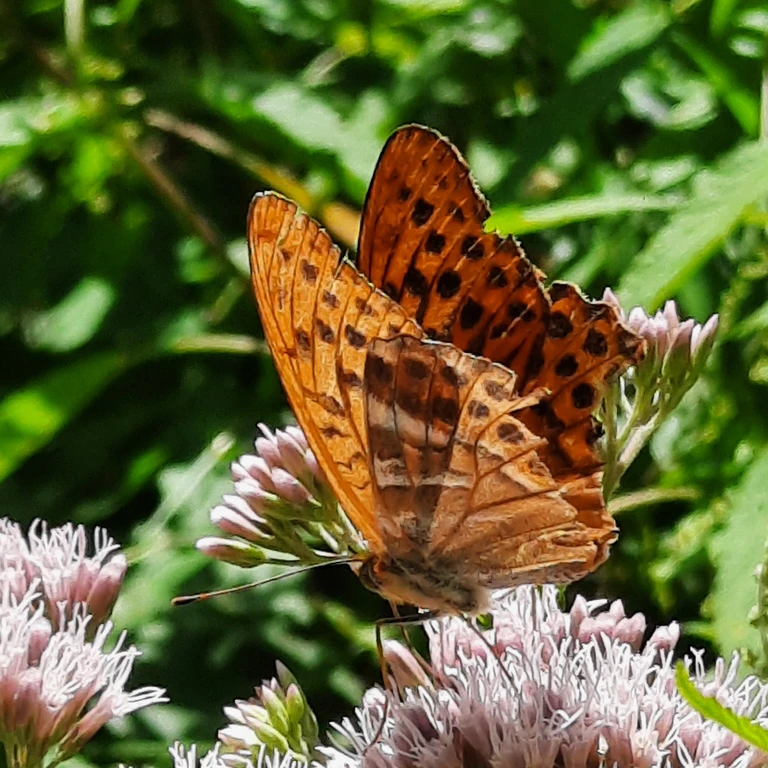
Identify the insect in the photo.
Argynnis paphia
